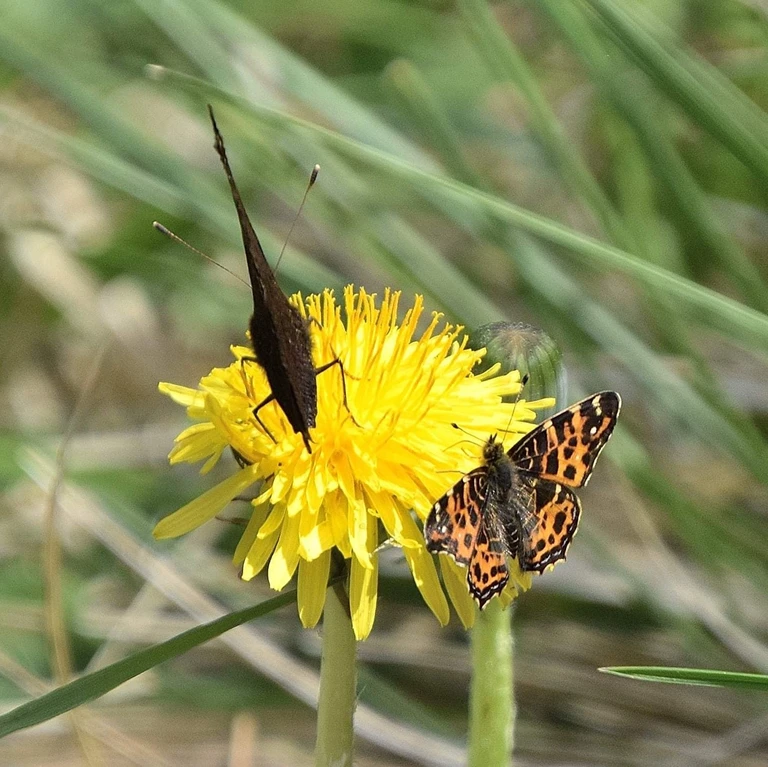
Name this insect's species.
Araschnia levana
